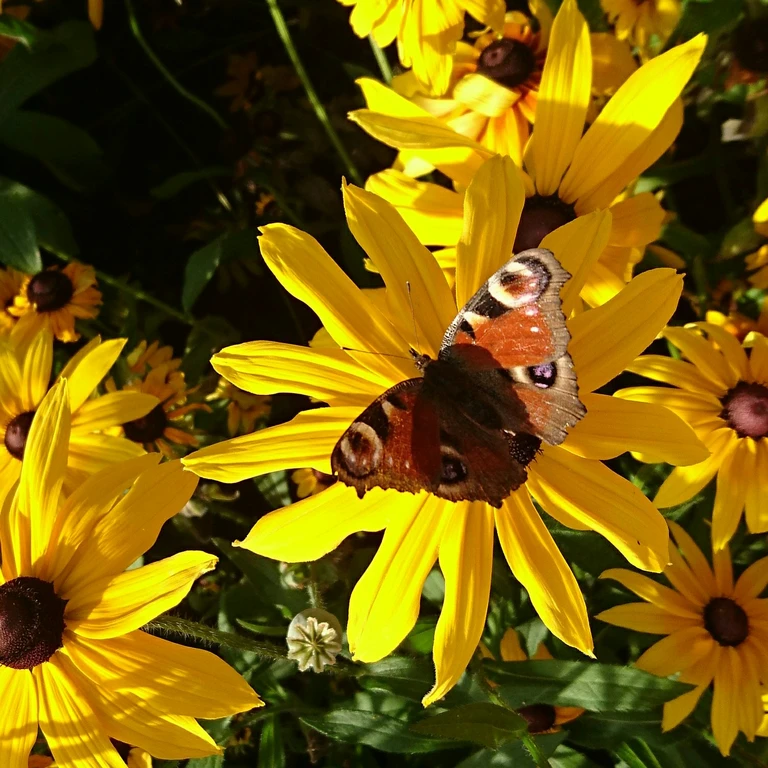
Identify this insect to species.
Aglais io
